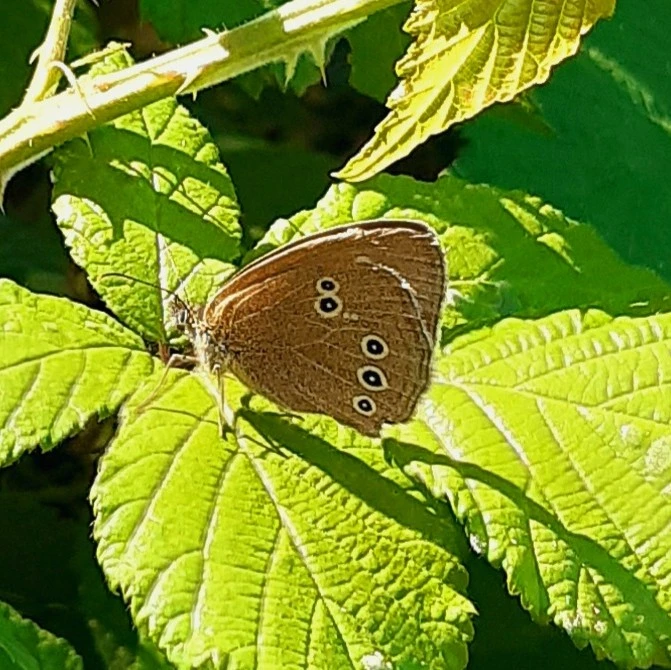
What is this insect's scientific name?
Aphantopus hyperantus
